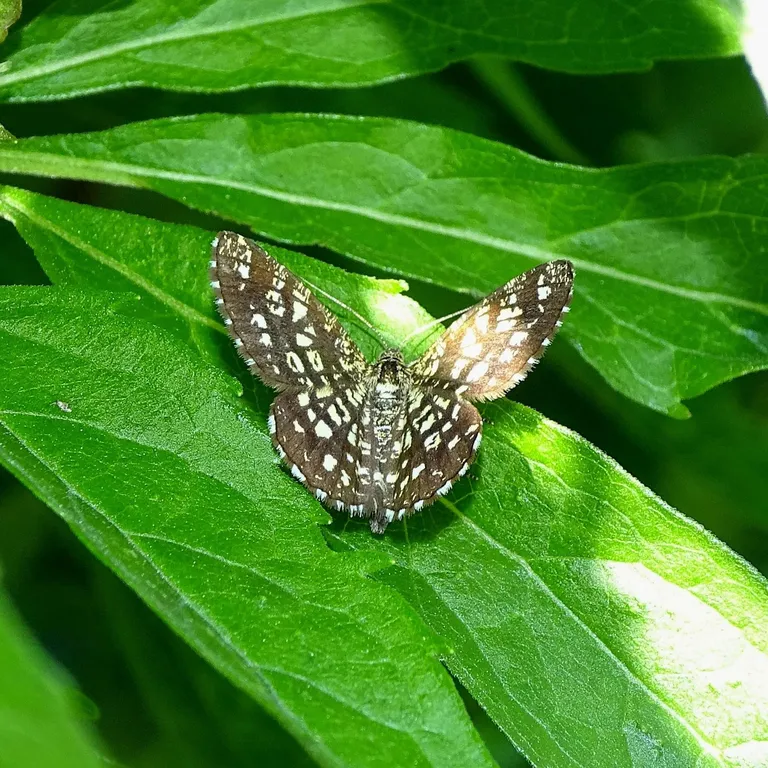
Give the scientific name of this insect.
Chiasmia clathrata
